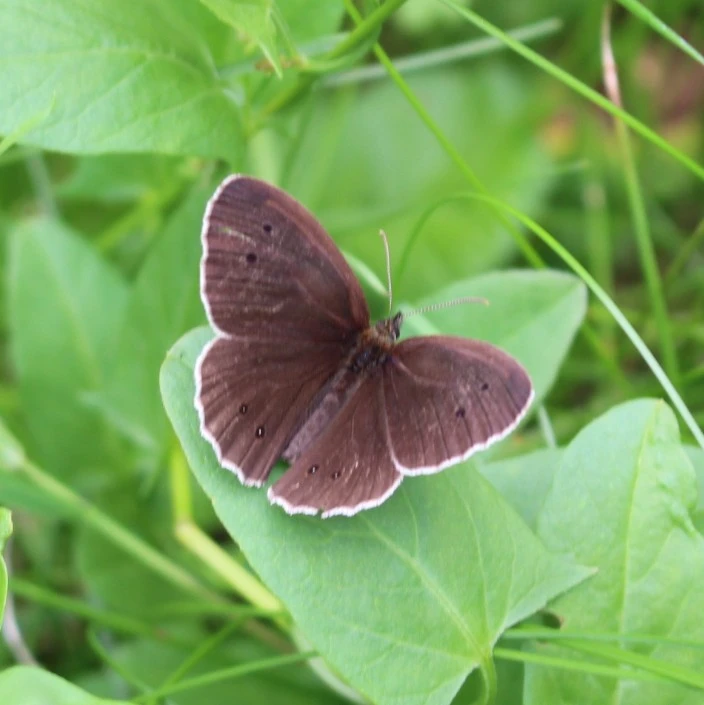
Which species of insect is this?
Aphantopus hyperantus
